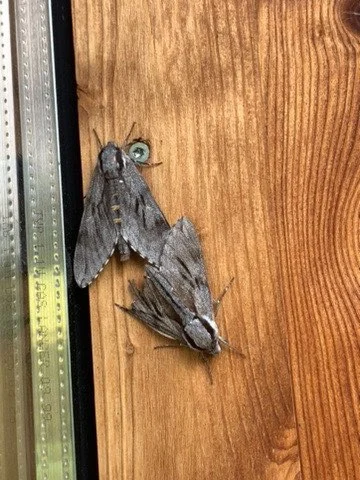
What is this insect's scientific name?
Sphinx pinastri
